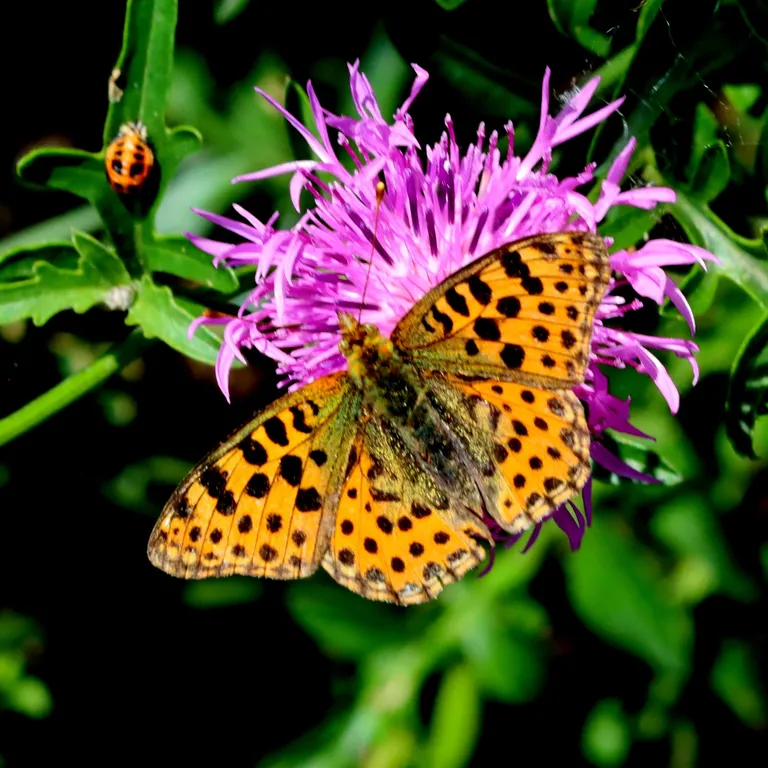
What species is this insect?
Issoria lathonia
